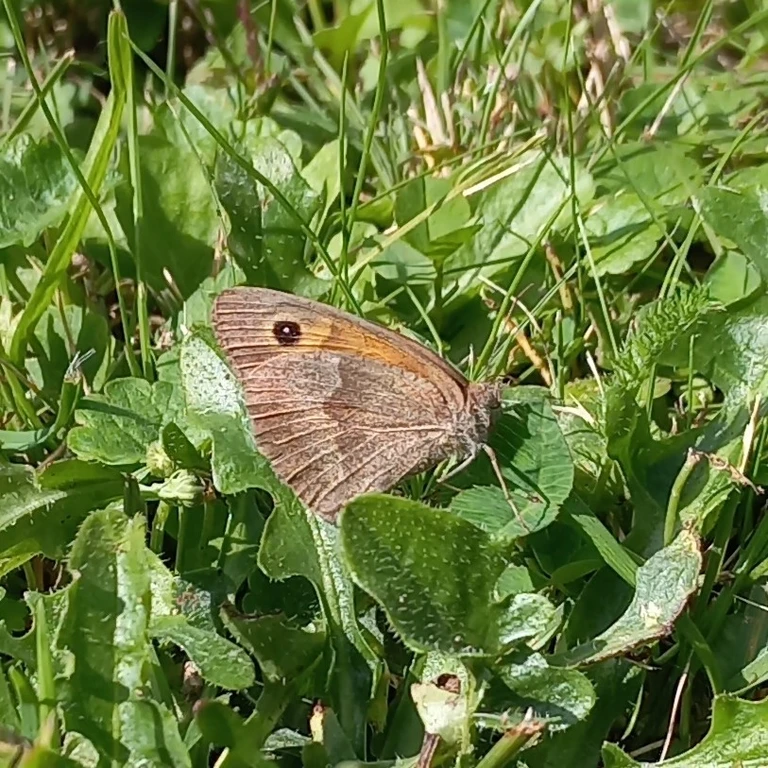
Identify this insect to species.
Maniola jurtina
